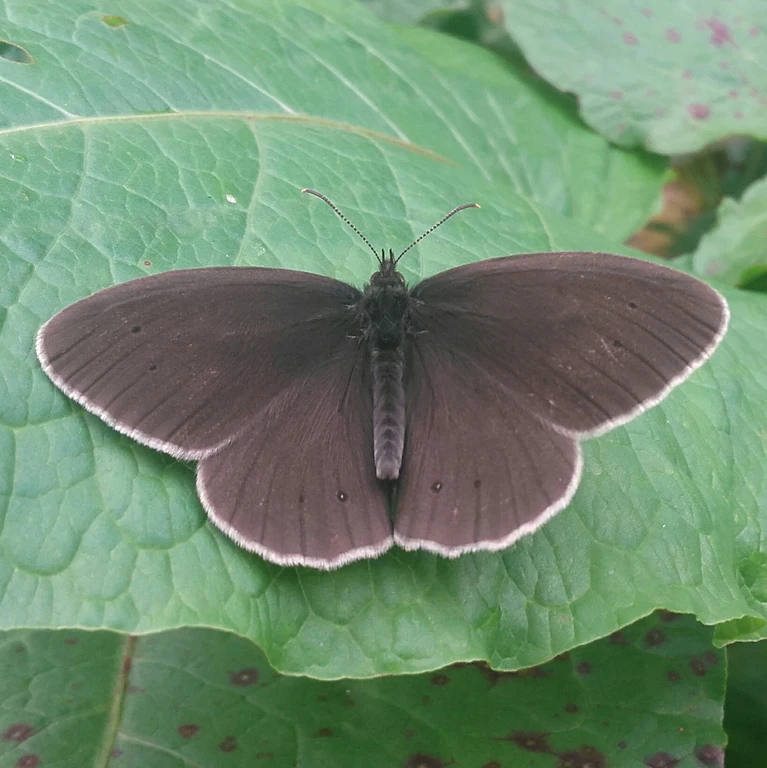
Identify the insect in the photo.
Aphantopus hyperantus
